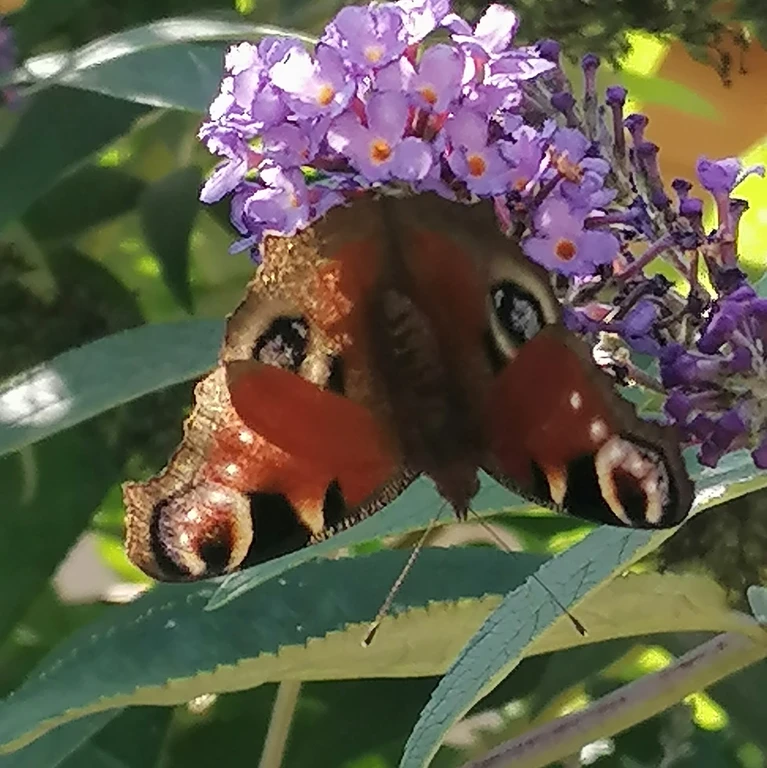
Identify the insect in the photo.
Aglais io
